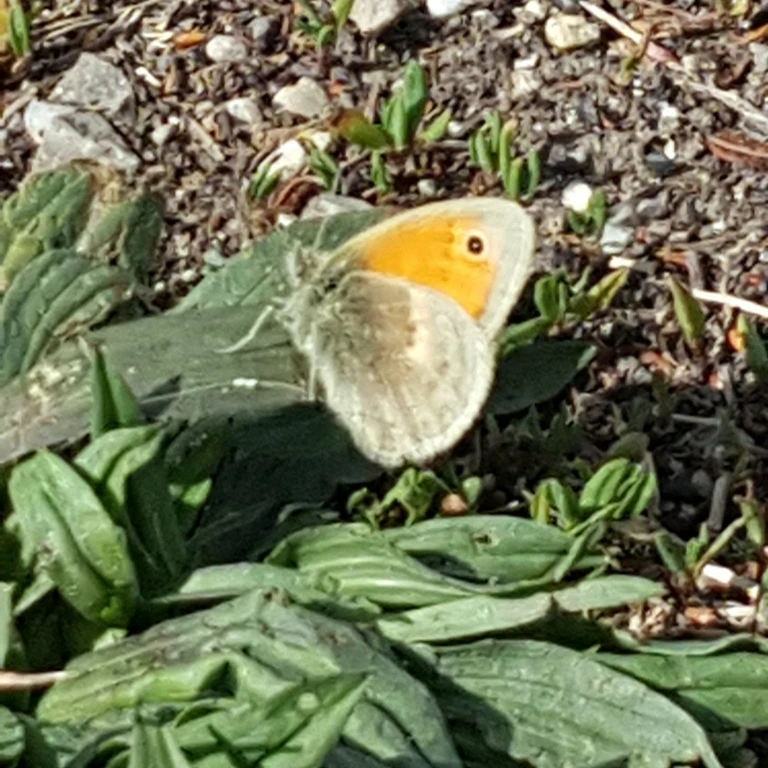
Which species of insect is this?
Coenonympha pamphilus
